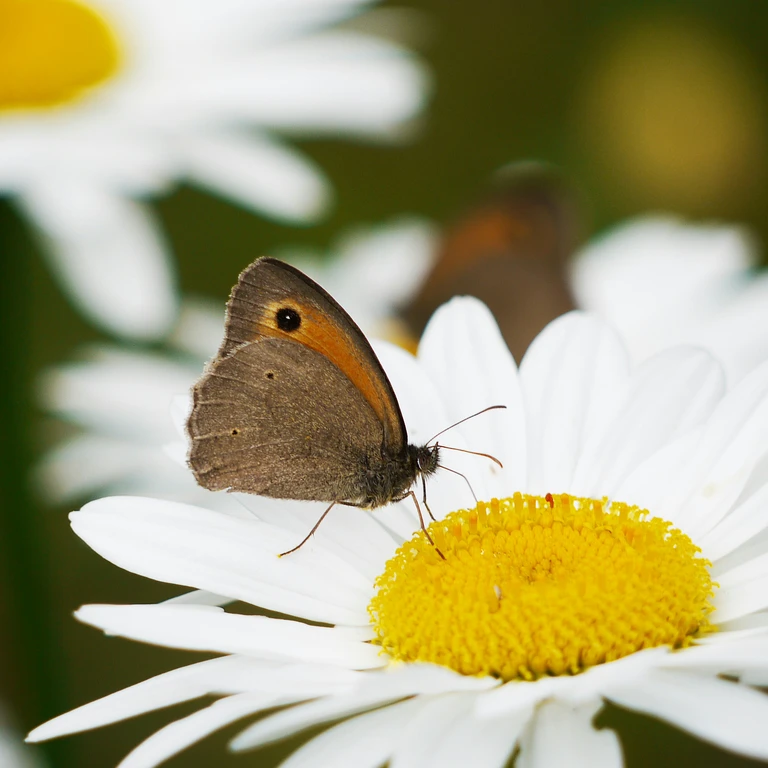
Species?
Maniola jurtina
